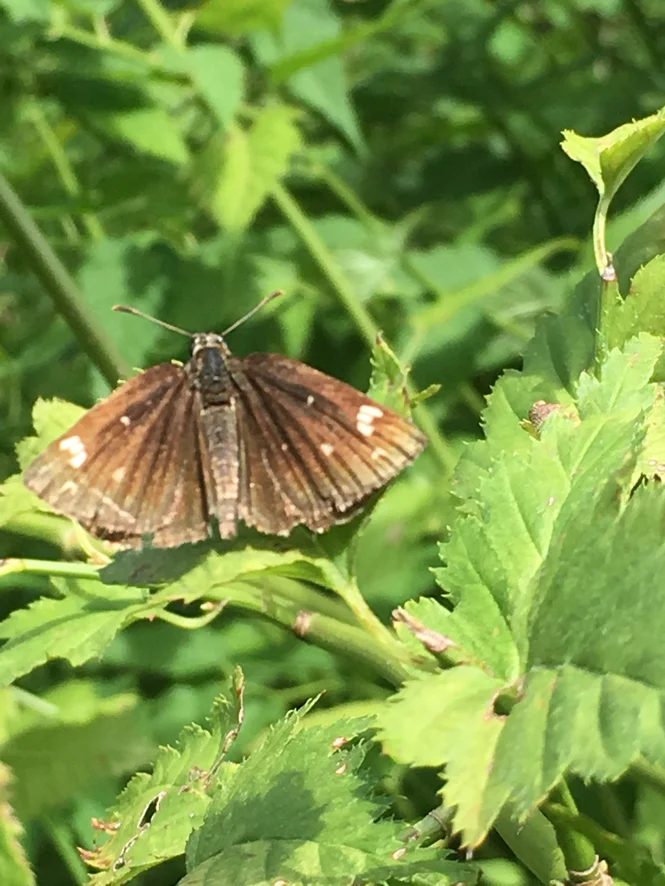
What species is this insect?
Heteropterus morpheus
